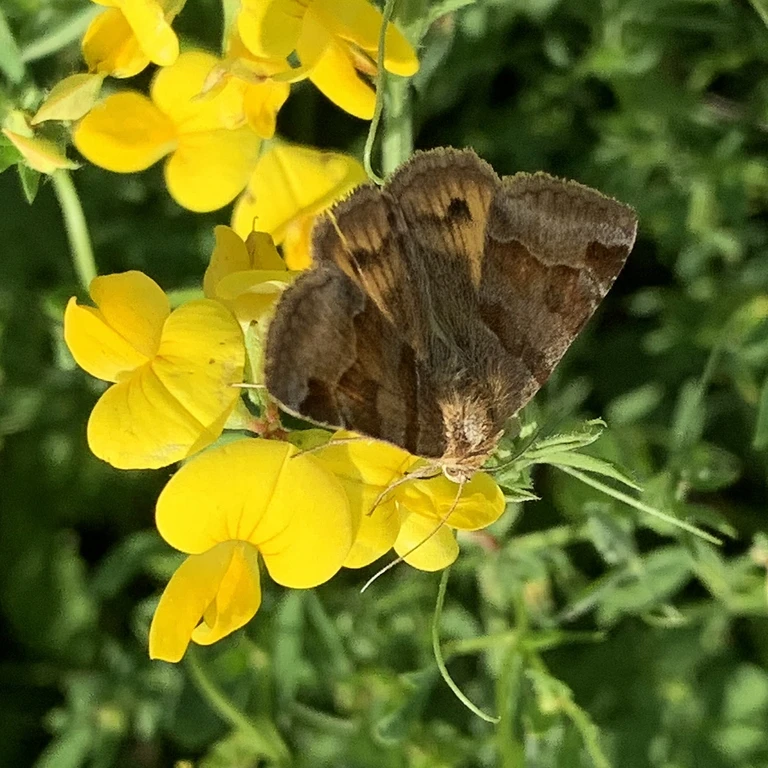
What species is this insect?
Euclidia glyphica
